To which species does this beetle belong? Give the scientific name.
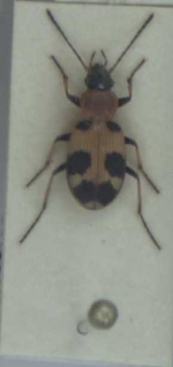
Callistus lunatus
